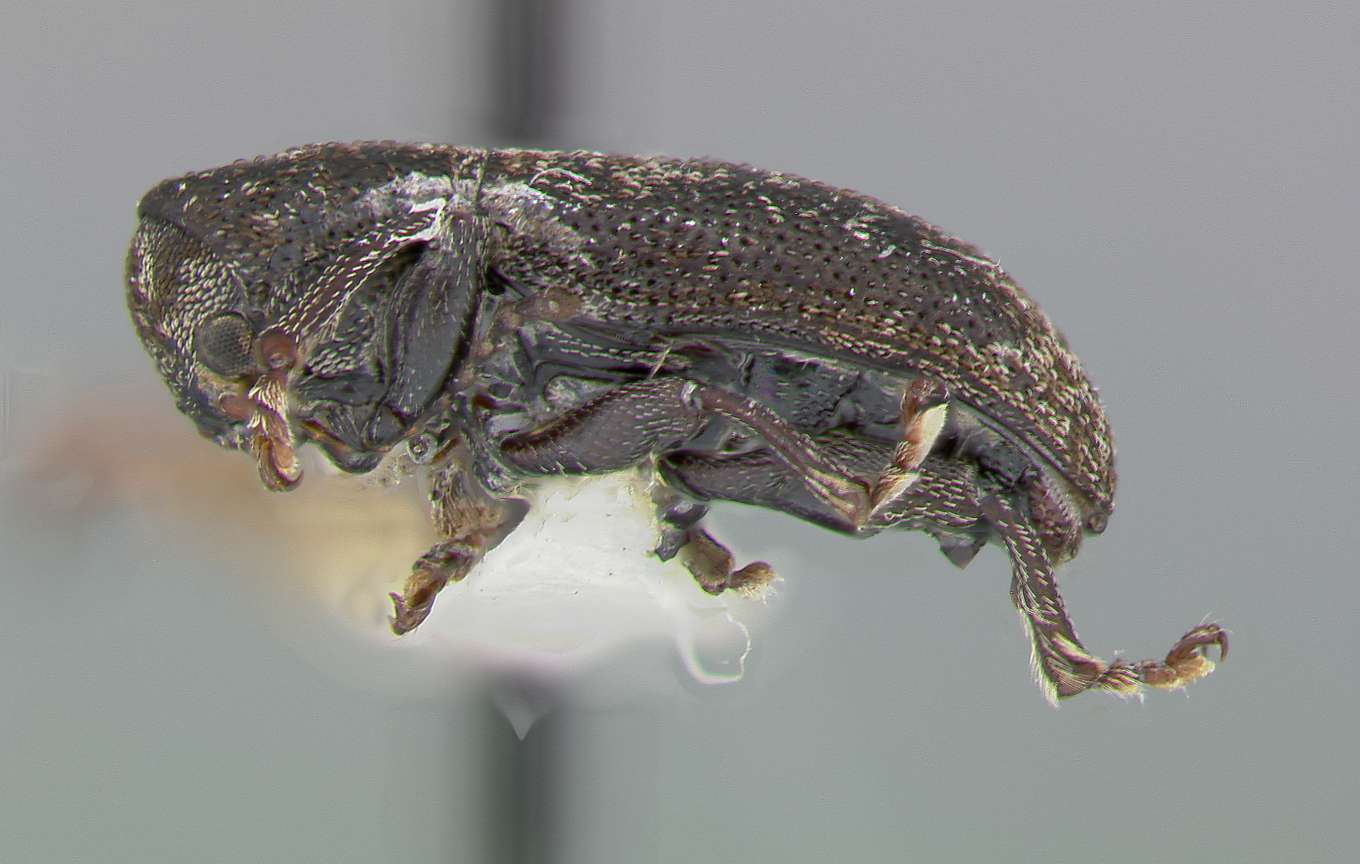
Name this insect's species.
Myochrous sapucayensis
